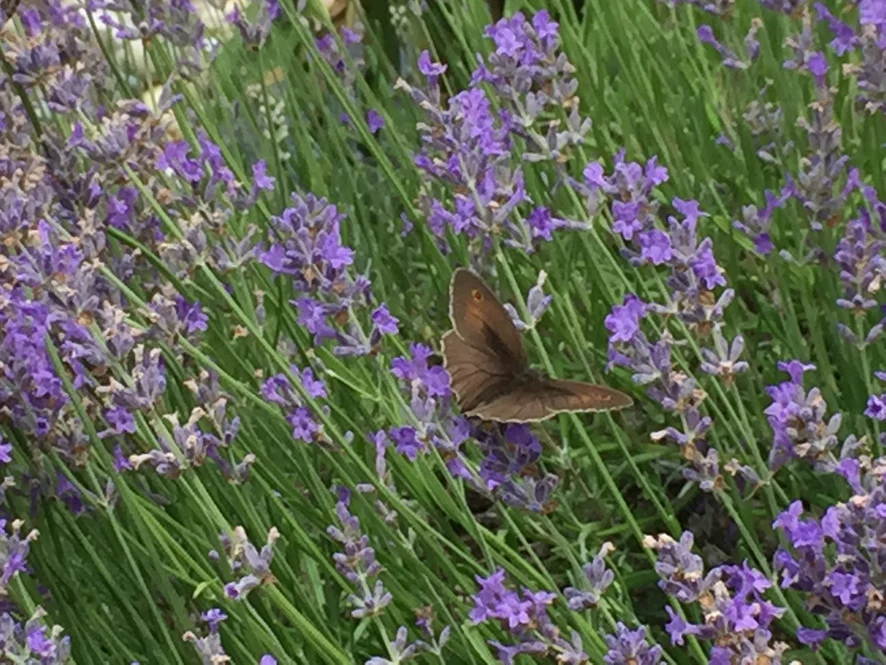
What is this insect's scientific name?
Maniola jurtina
